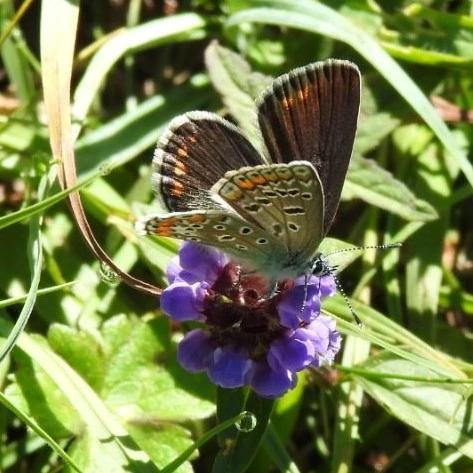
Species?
Polyommatus icarus
